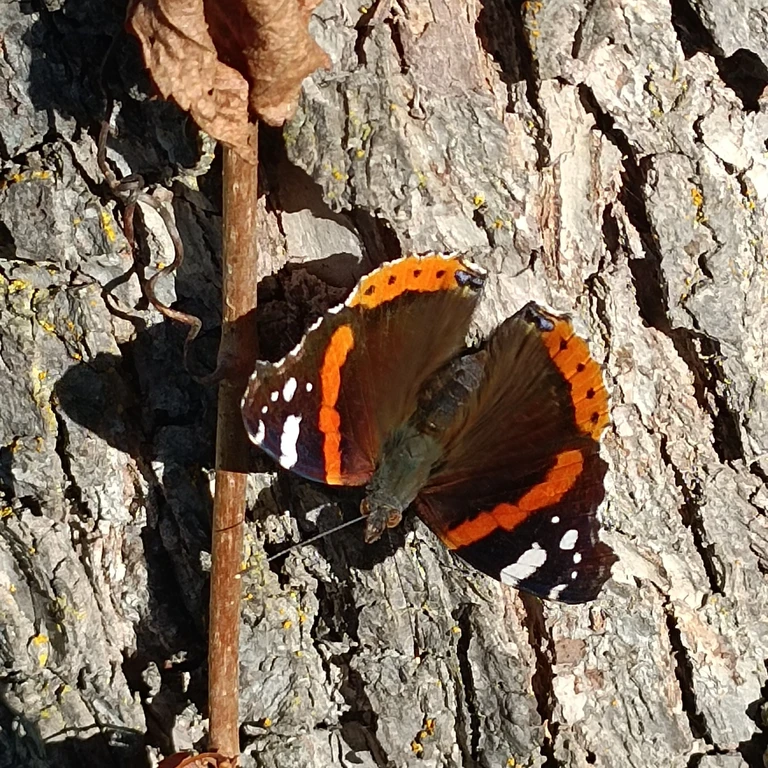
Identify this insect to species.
Vanessa atalanta
